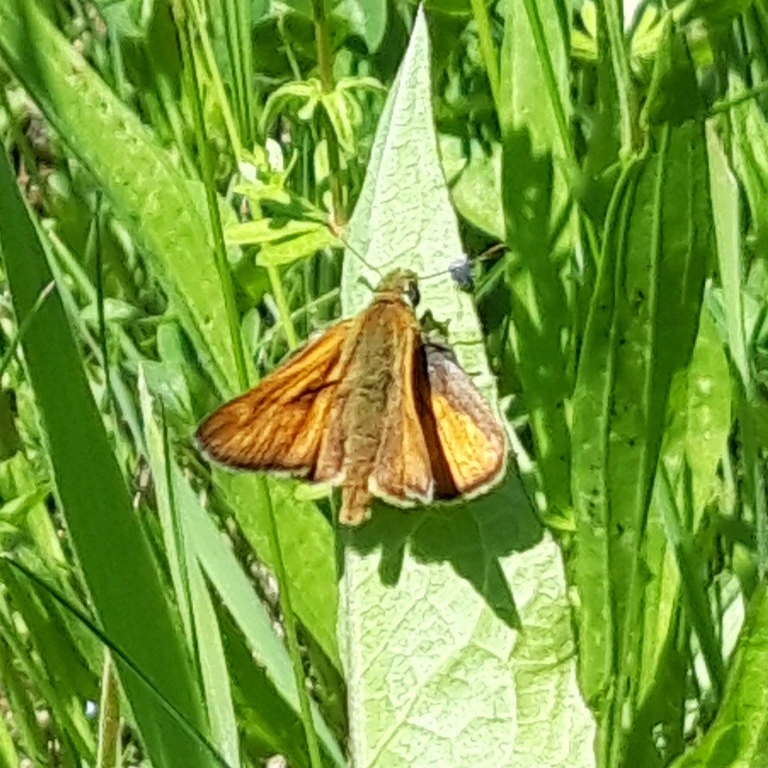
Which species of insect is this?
Ochlodes sylvanus (also Ochlodes venata)
